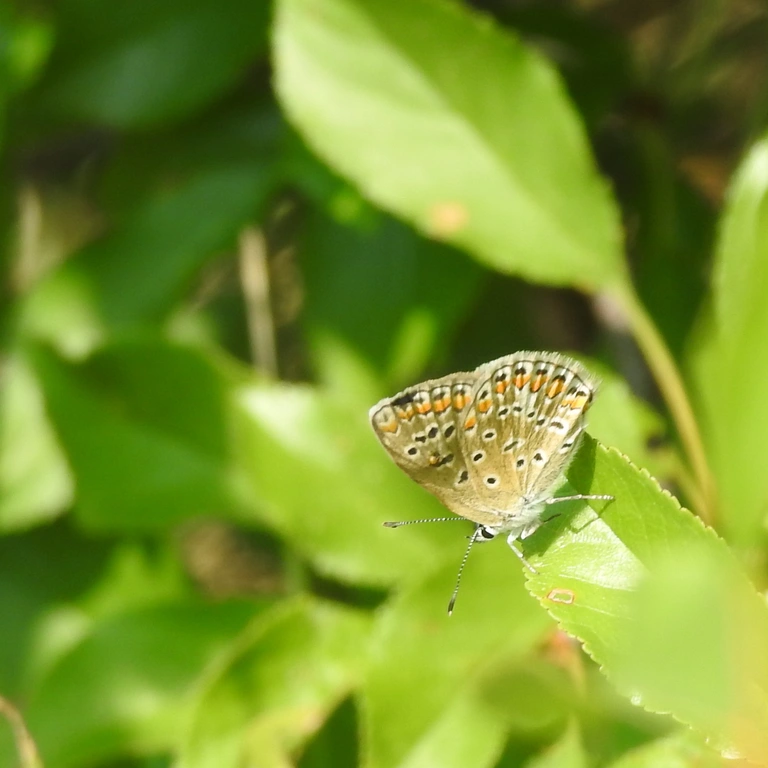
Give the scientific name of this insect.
Polyommatus icarus
